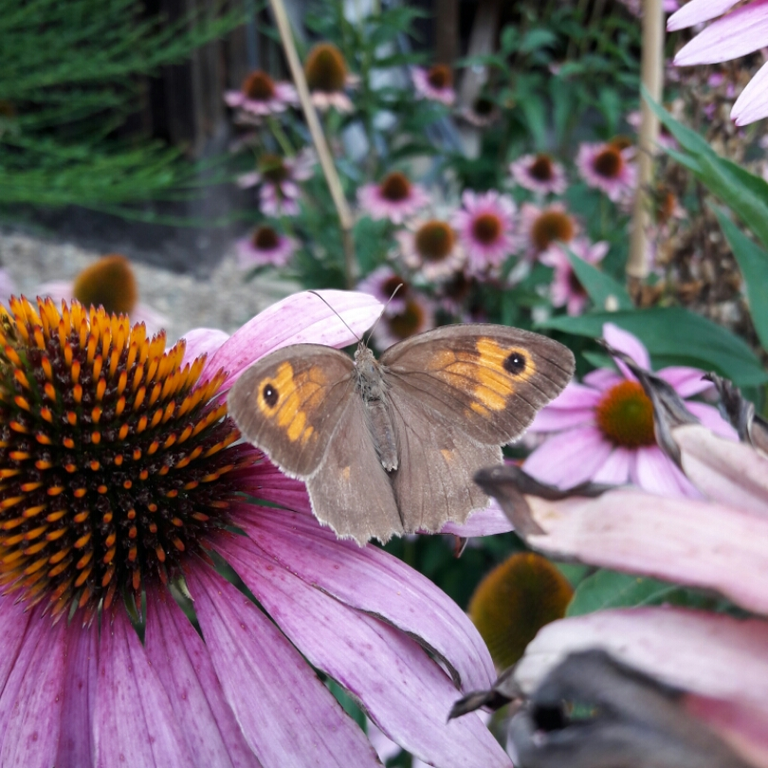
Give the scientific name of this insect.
Maniola jurtina
